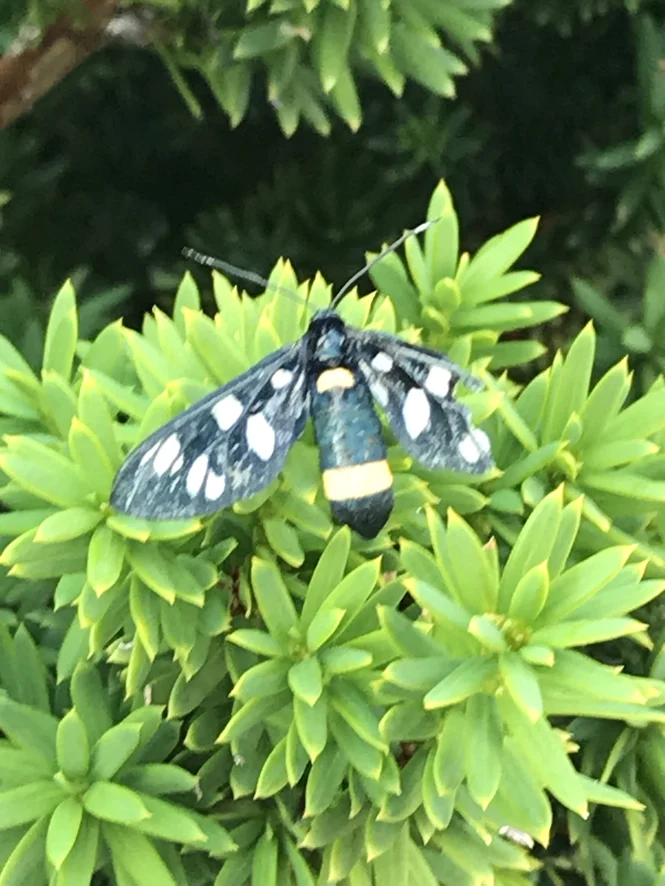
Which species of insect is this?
Amata phegea
